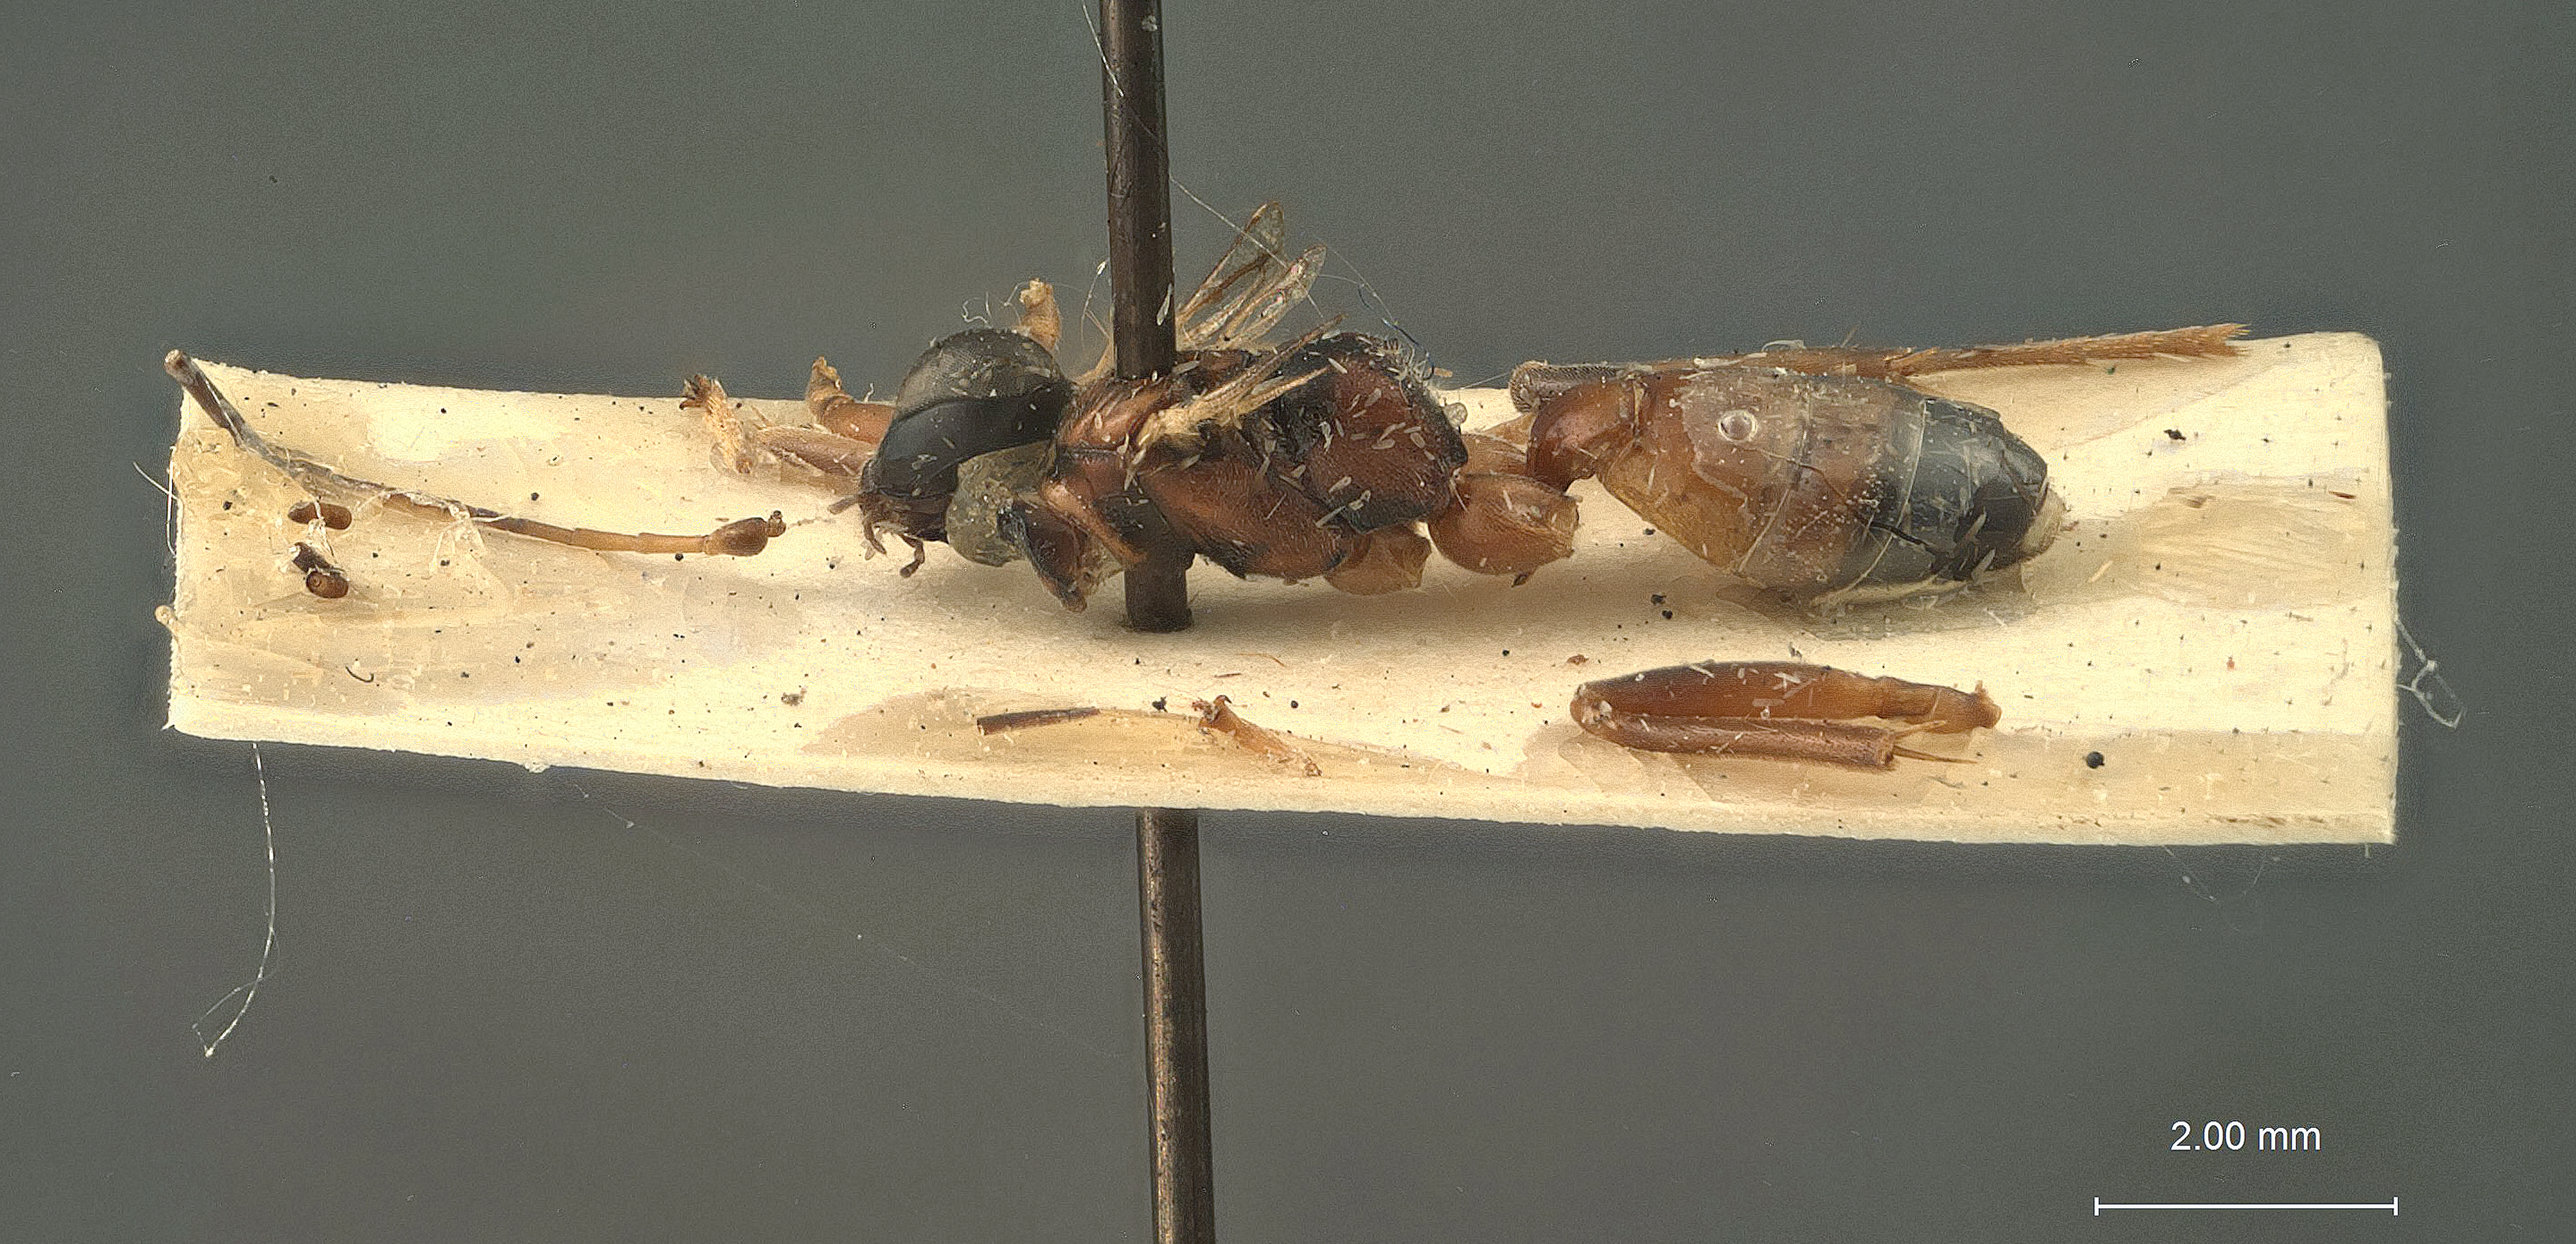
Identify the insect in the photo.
Agrothereutes rufopectus
